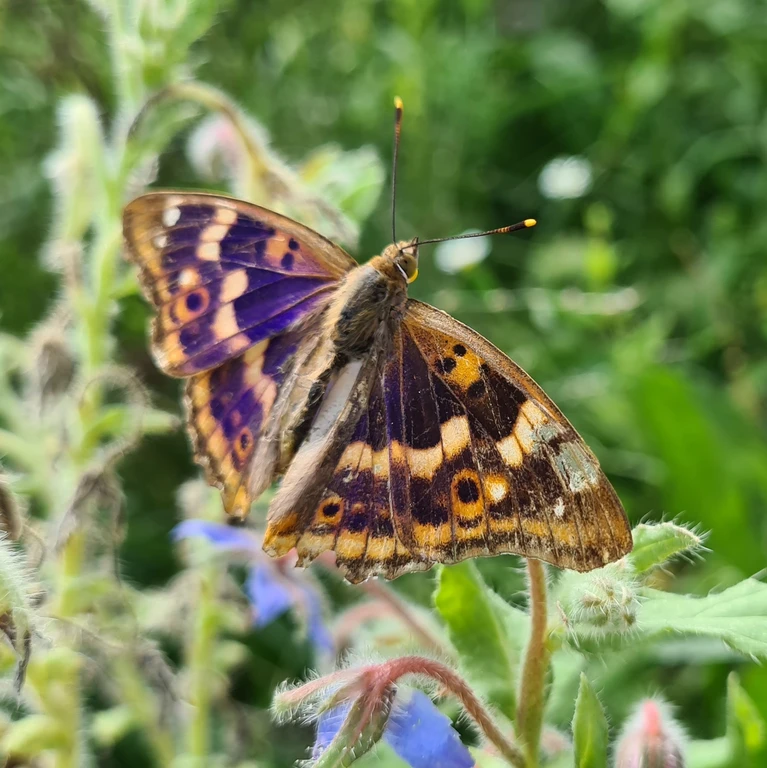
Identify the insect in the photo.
Apatura ilia
